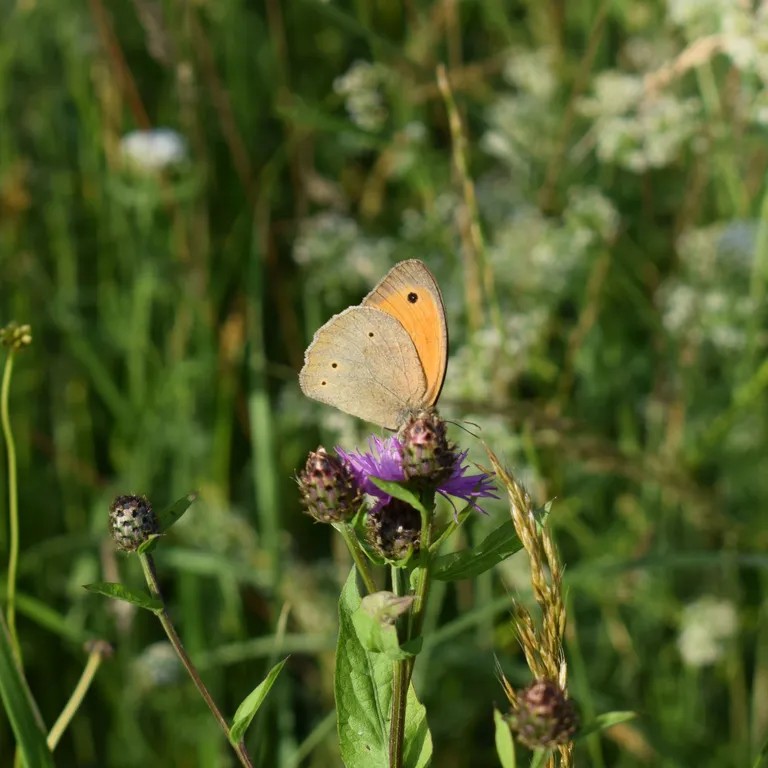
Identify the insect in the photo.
Maniola jurtina
